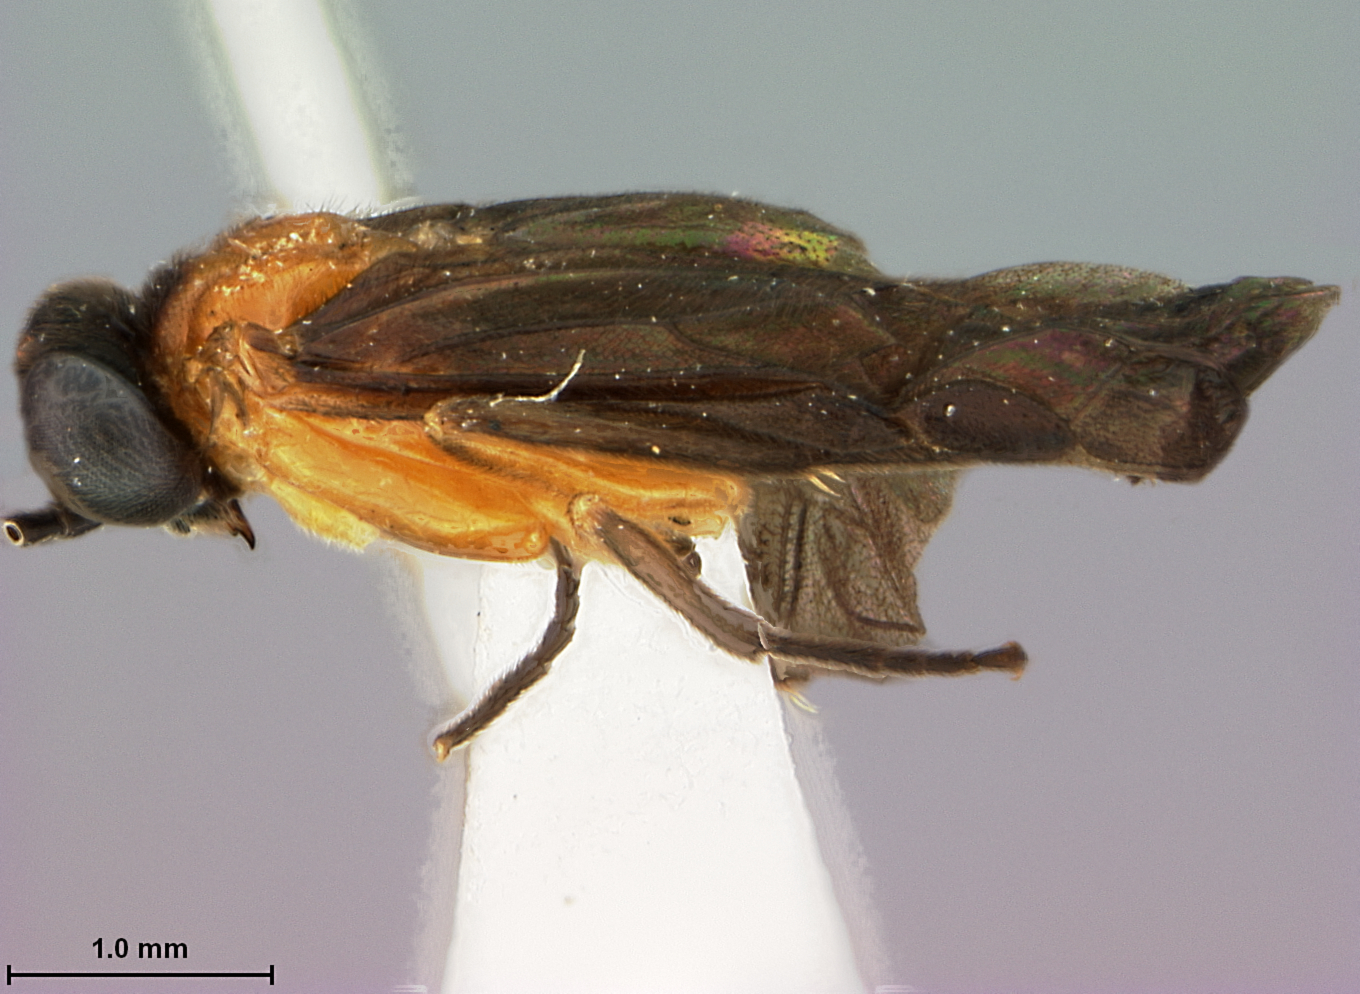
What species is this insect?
Proselandria megalops
